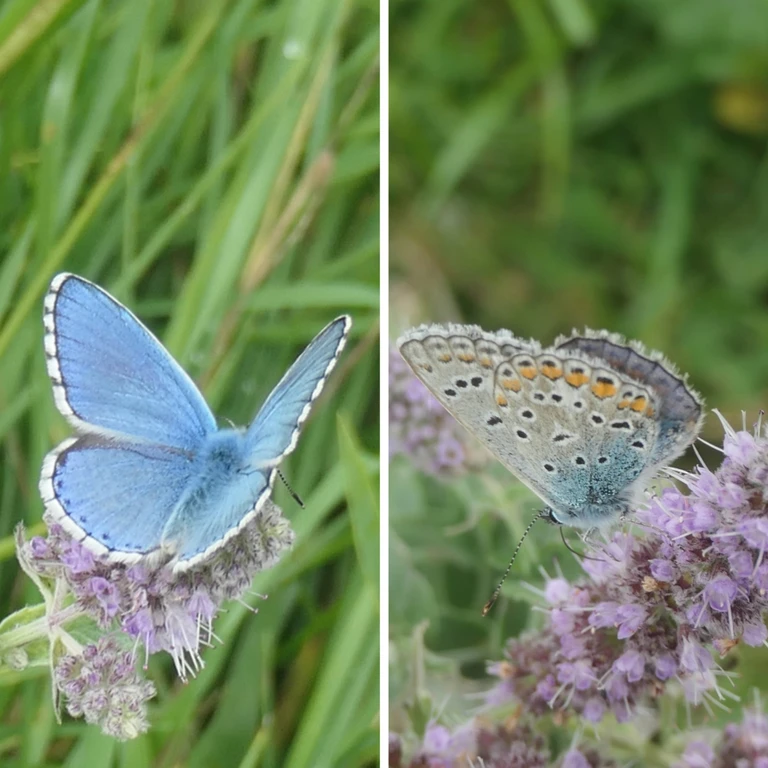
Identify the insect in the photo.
Lysandra bellargus
